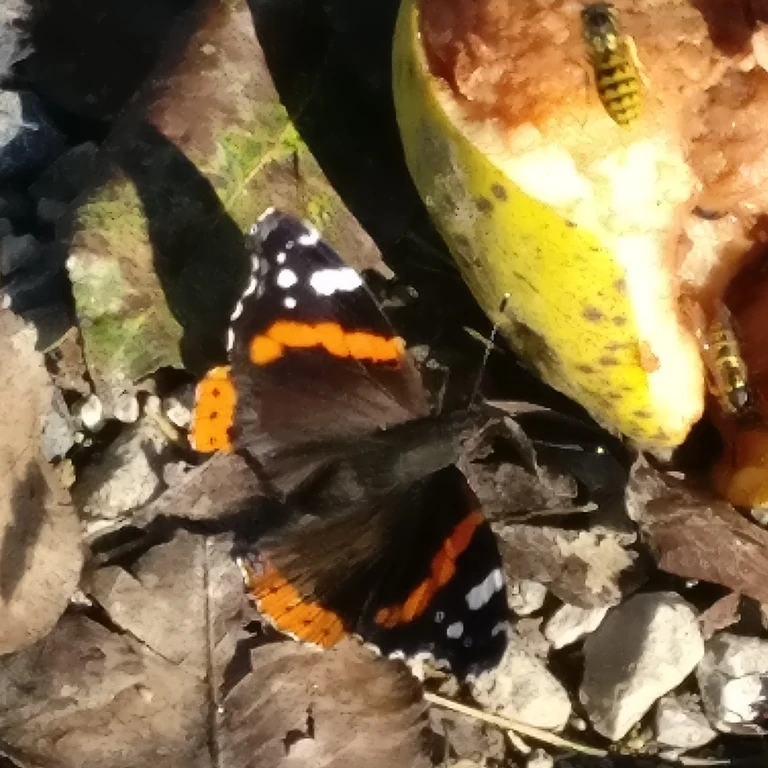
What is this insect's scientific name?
Vanessa atalanta
